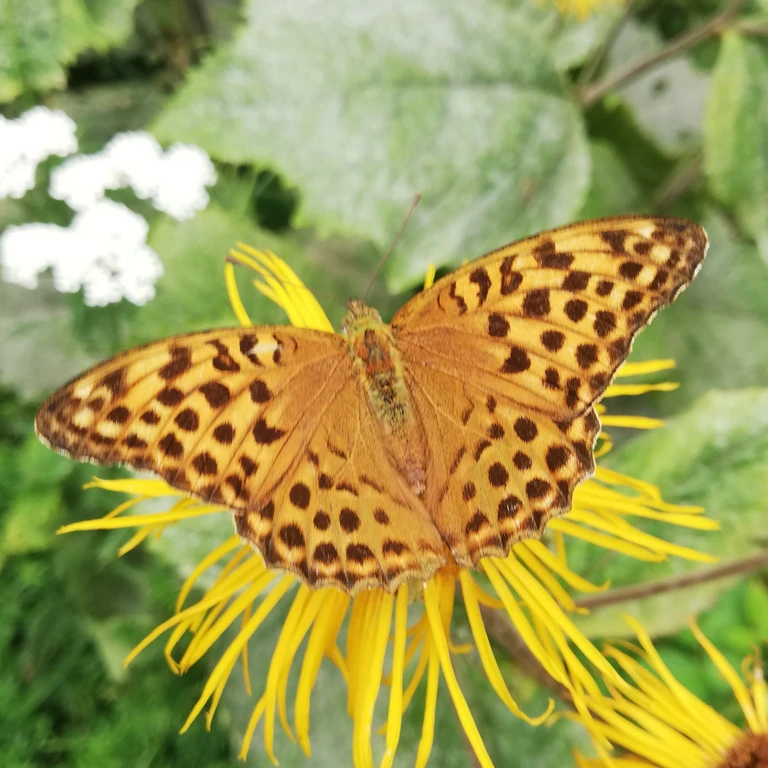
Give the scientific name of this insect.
Argynnis paphia
